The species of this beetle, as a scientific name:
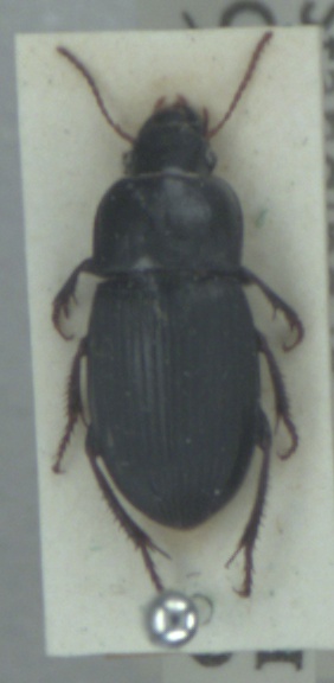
Harpalus tardus
